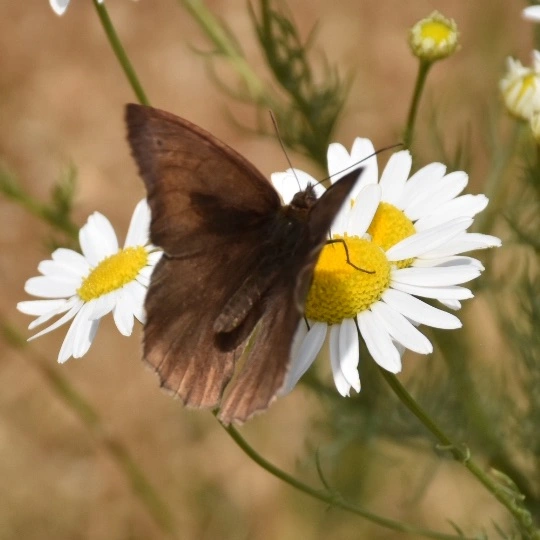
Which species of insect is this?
Maniola jurtina
